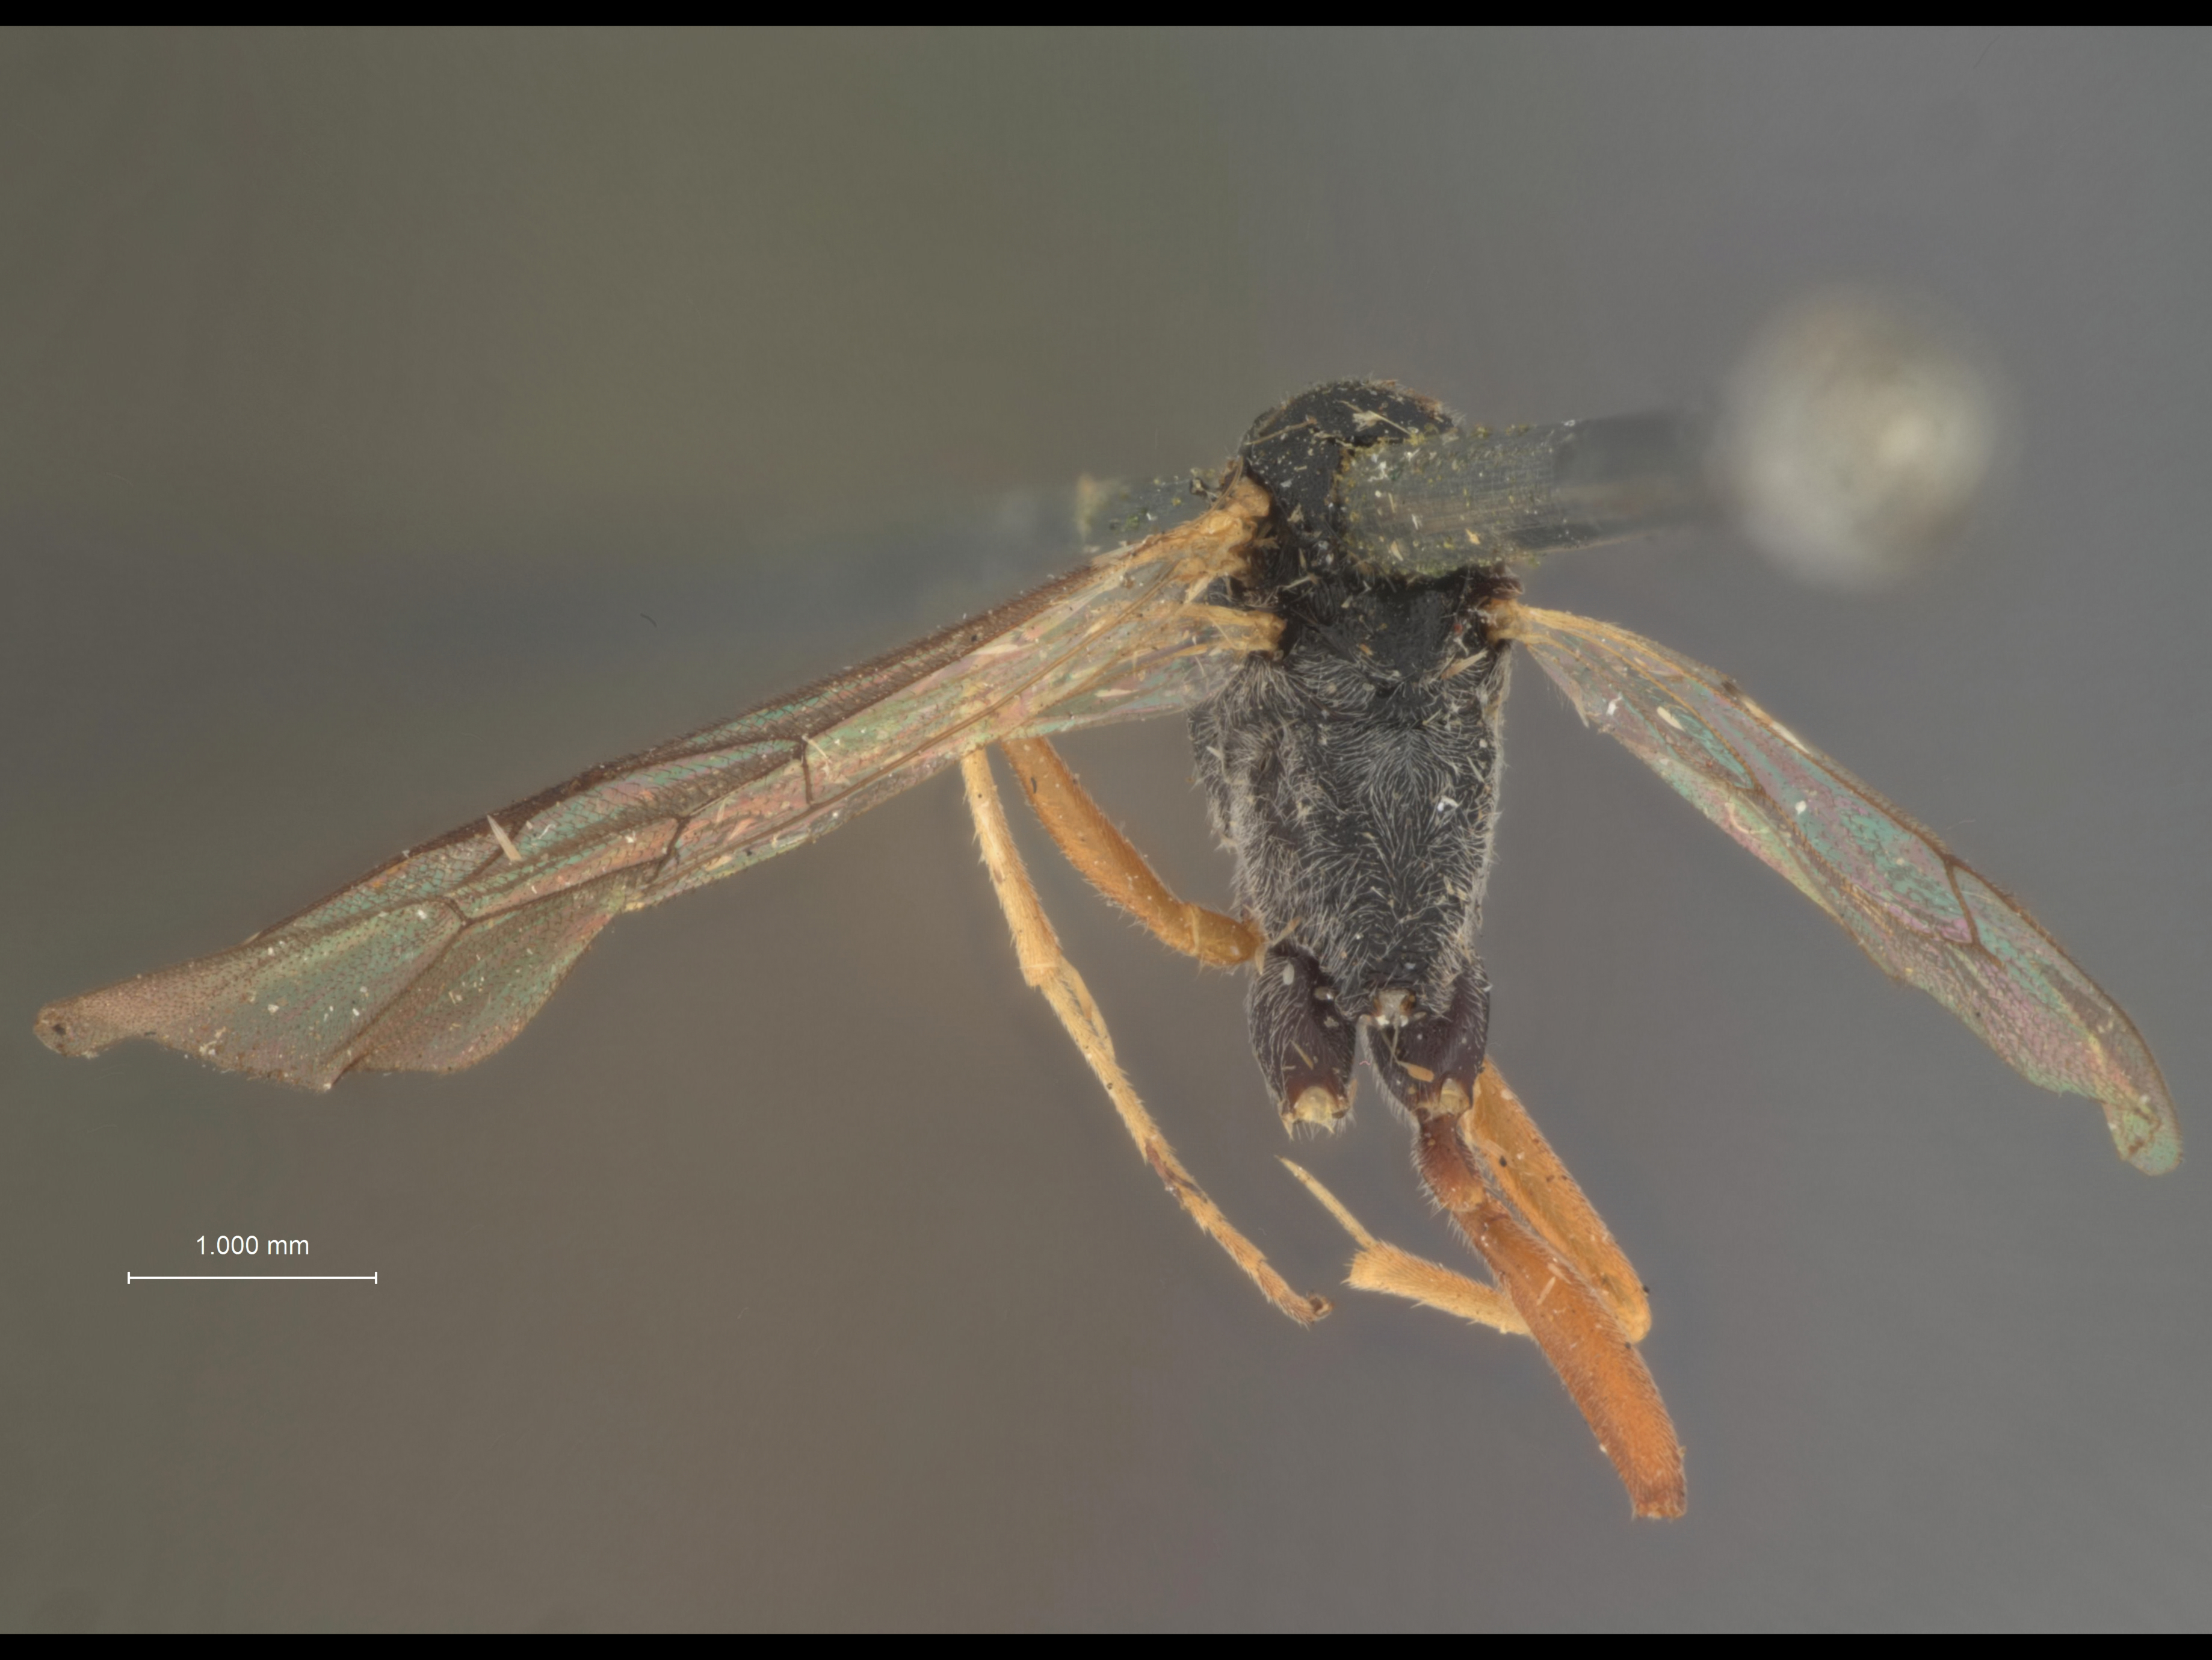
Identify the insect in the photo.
Casinaria americana
